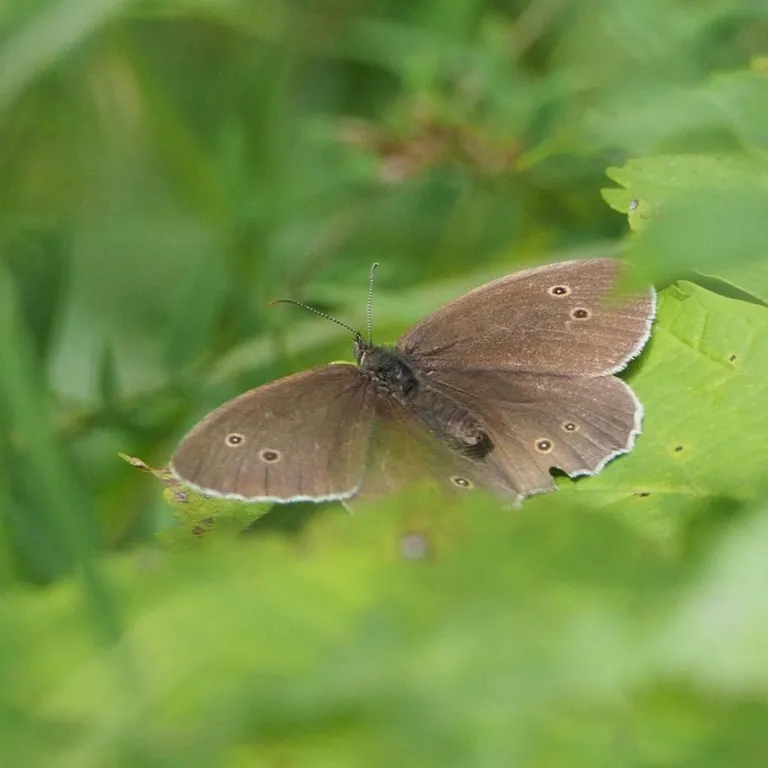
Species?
Aphantopus hyperantus
